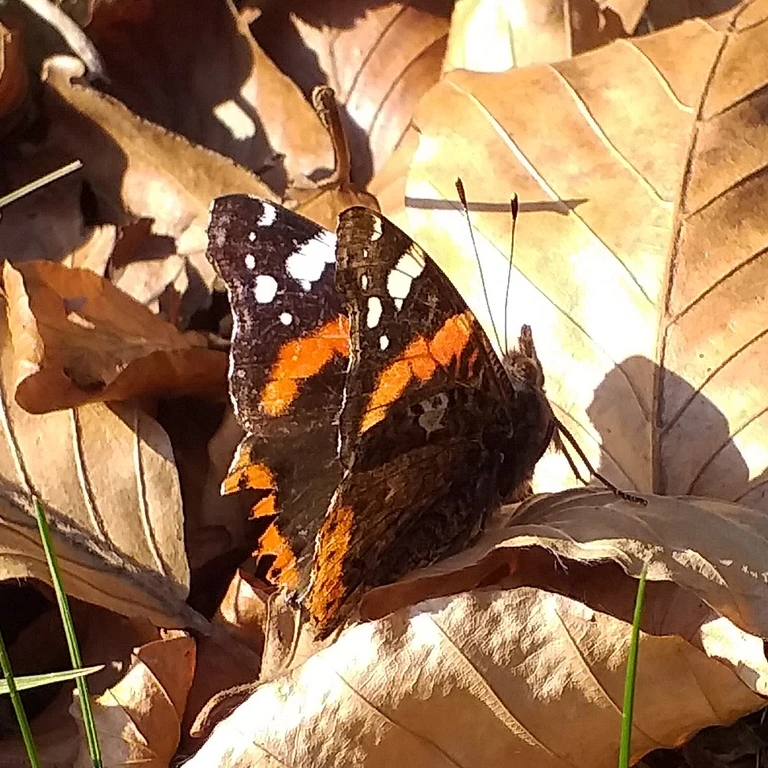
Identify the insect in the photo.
Vanessa atalanta
